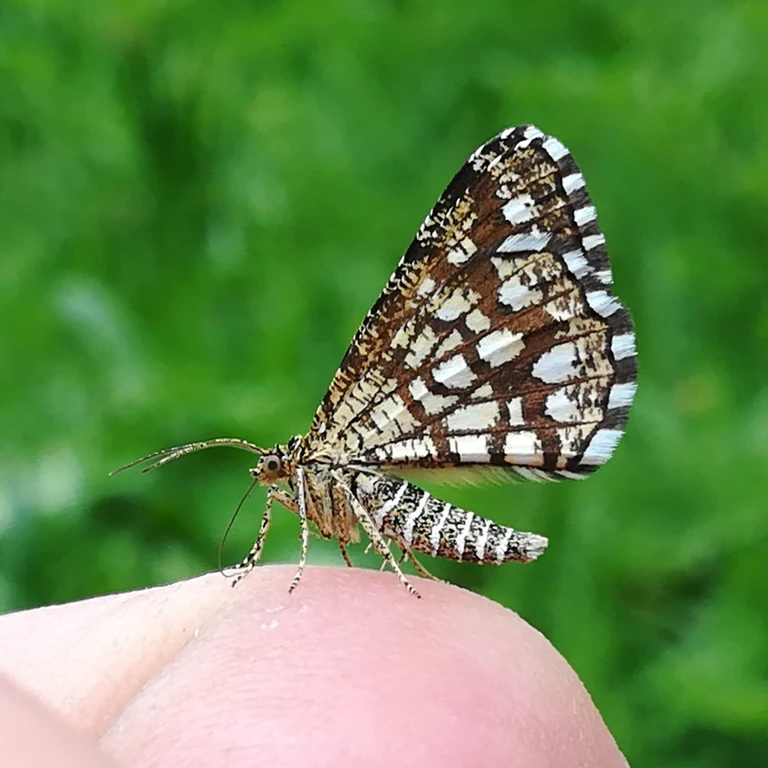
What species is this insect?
Chiasmia clathrata
